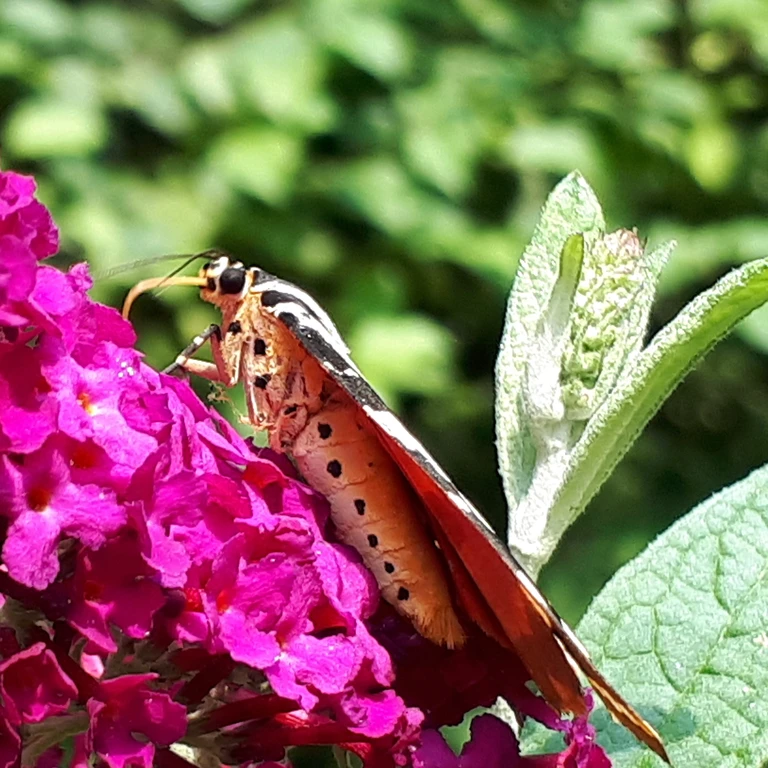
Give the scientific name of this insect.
Euplagia quadripunctaria
